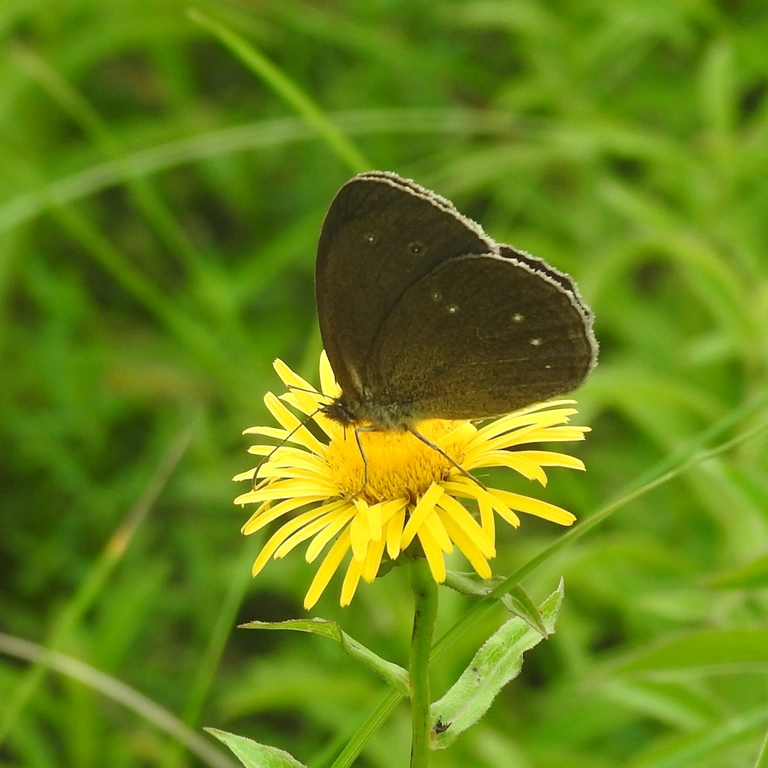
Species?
Aphantopus hyperantus
